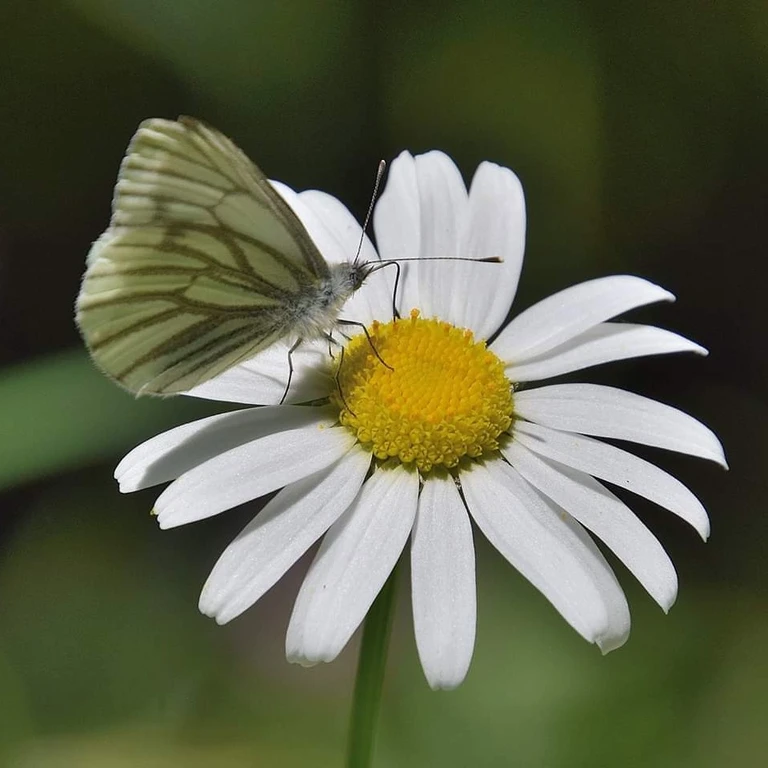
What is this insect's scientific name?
Pieris napi
